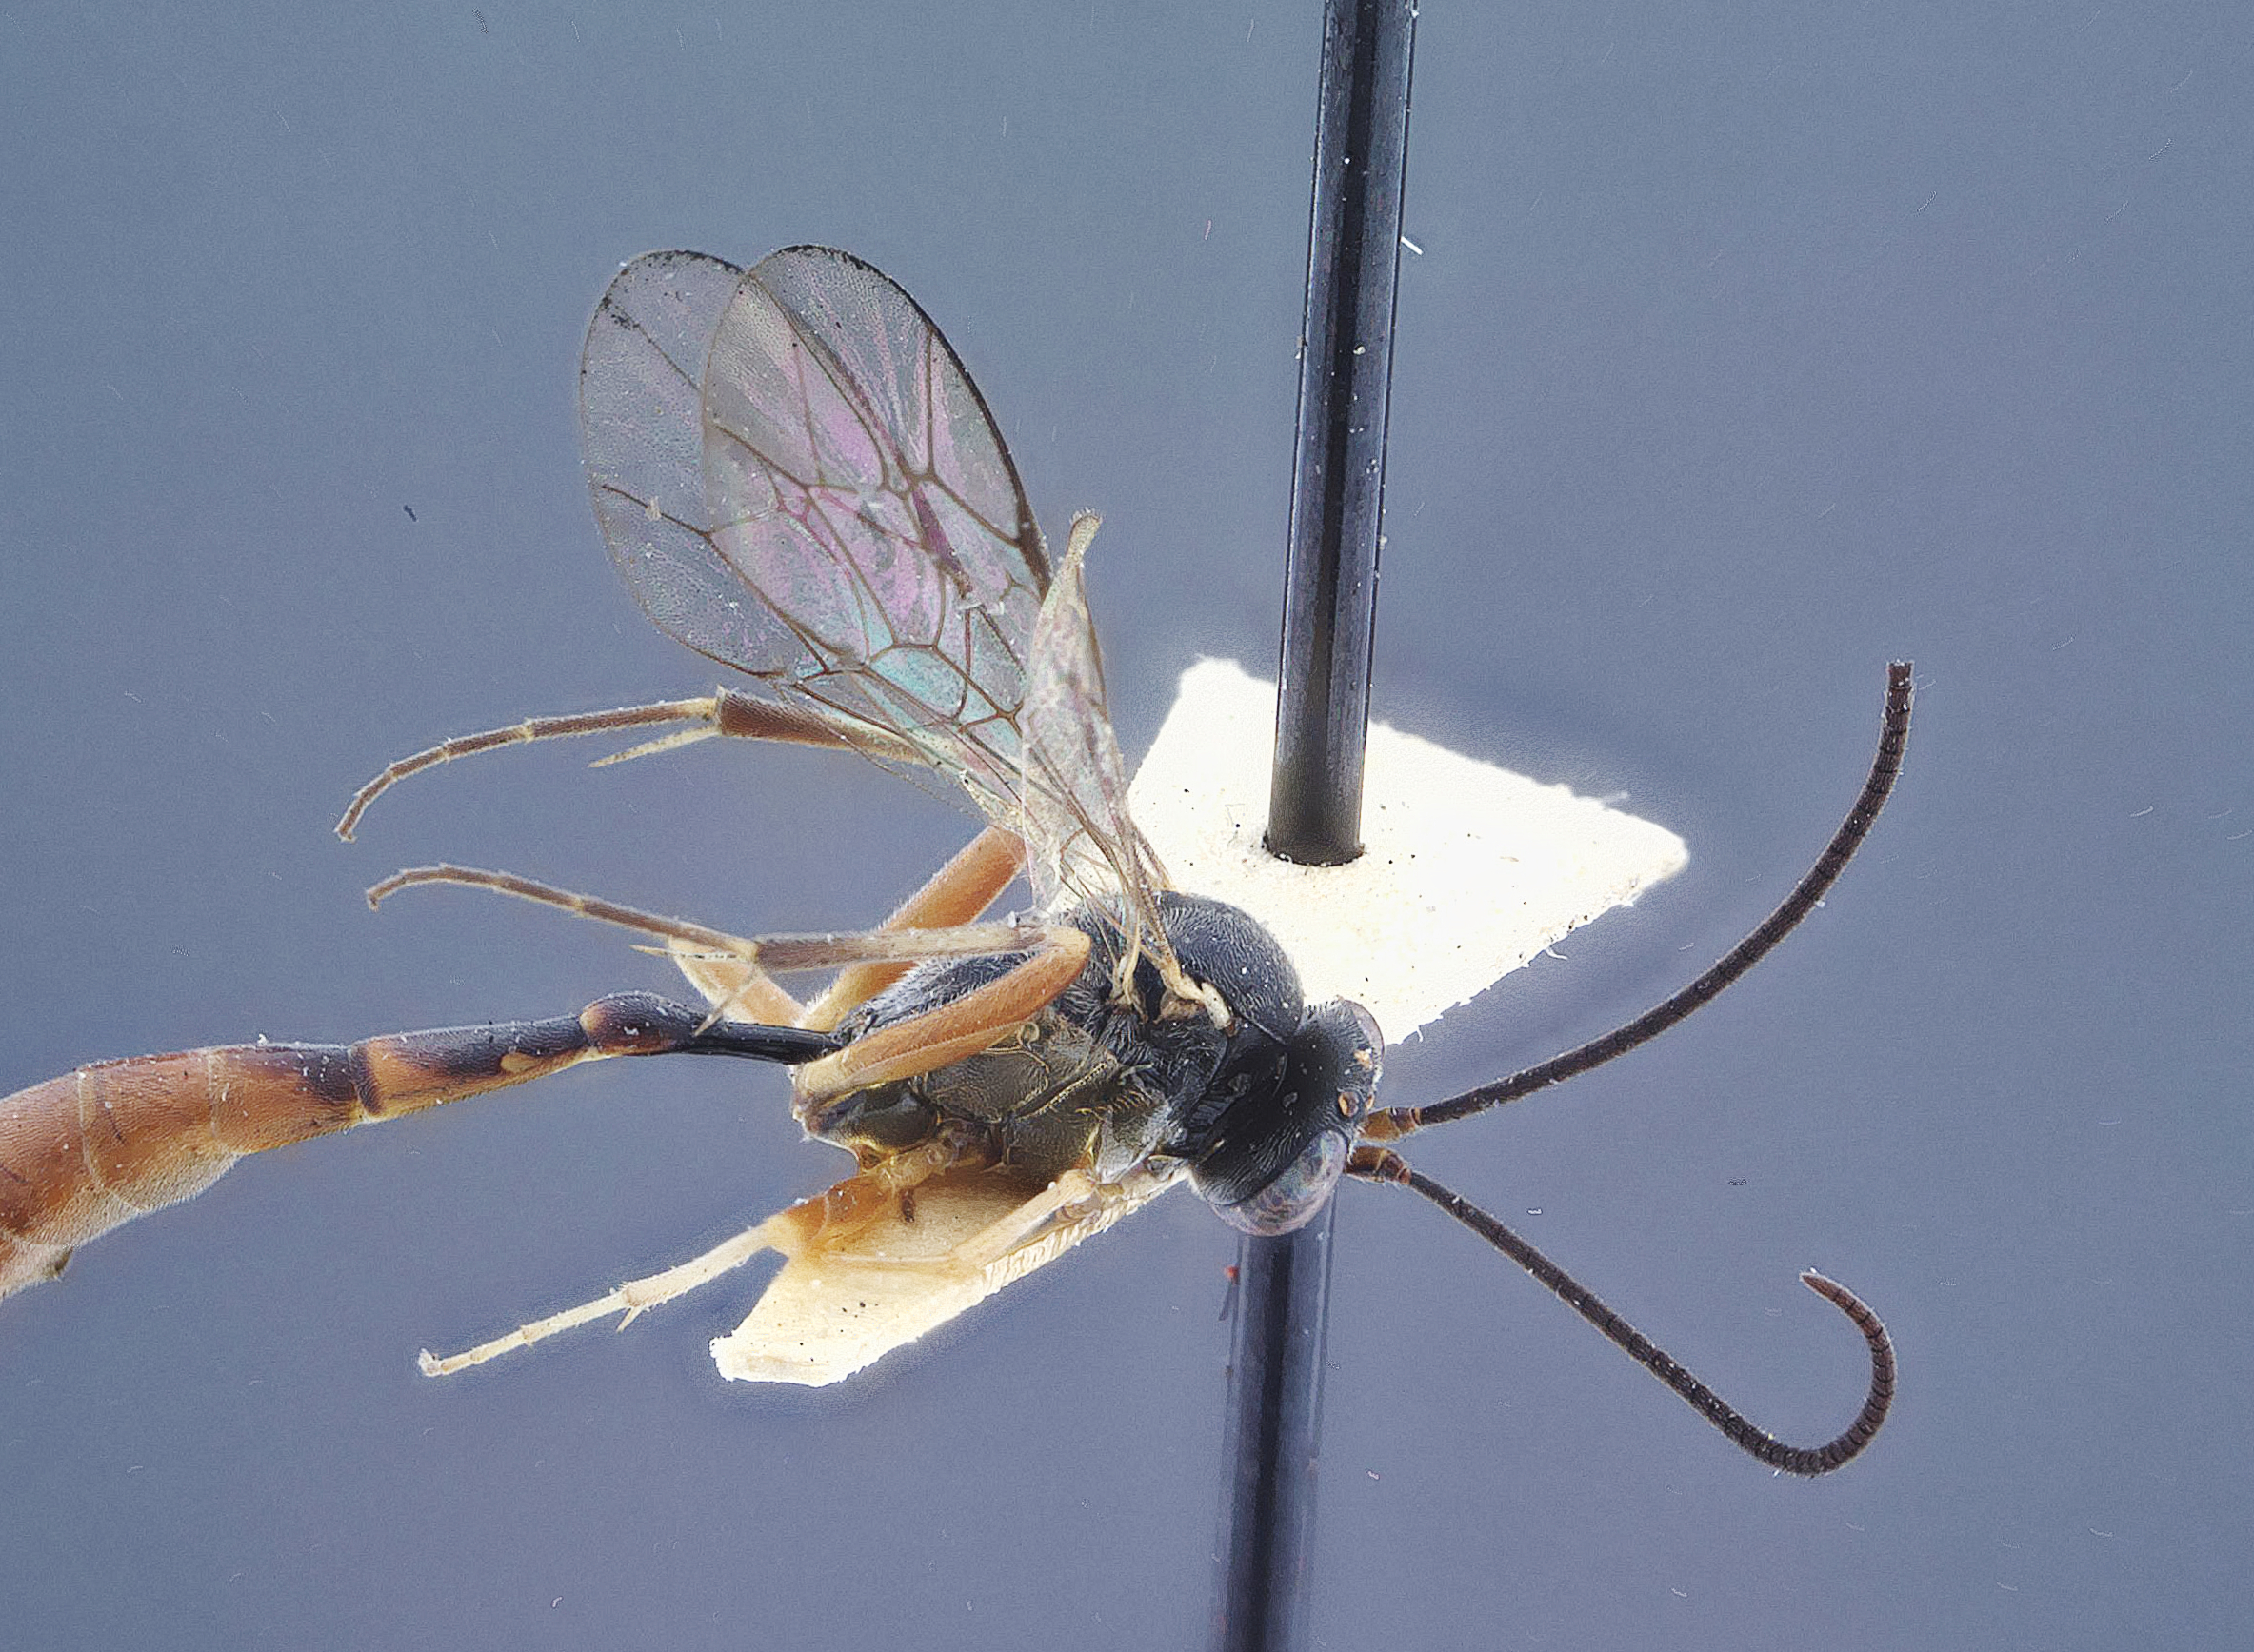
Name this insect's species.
Casinaria vadosa
